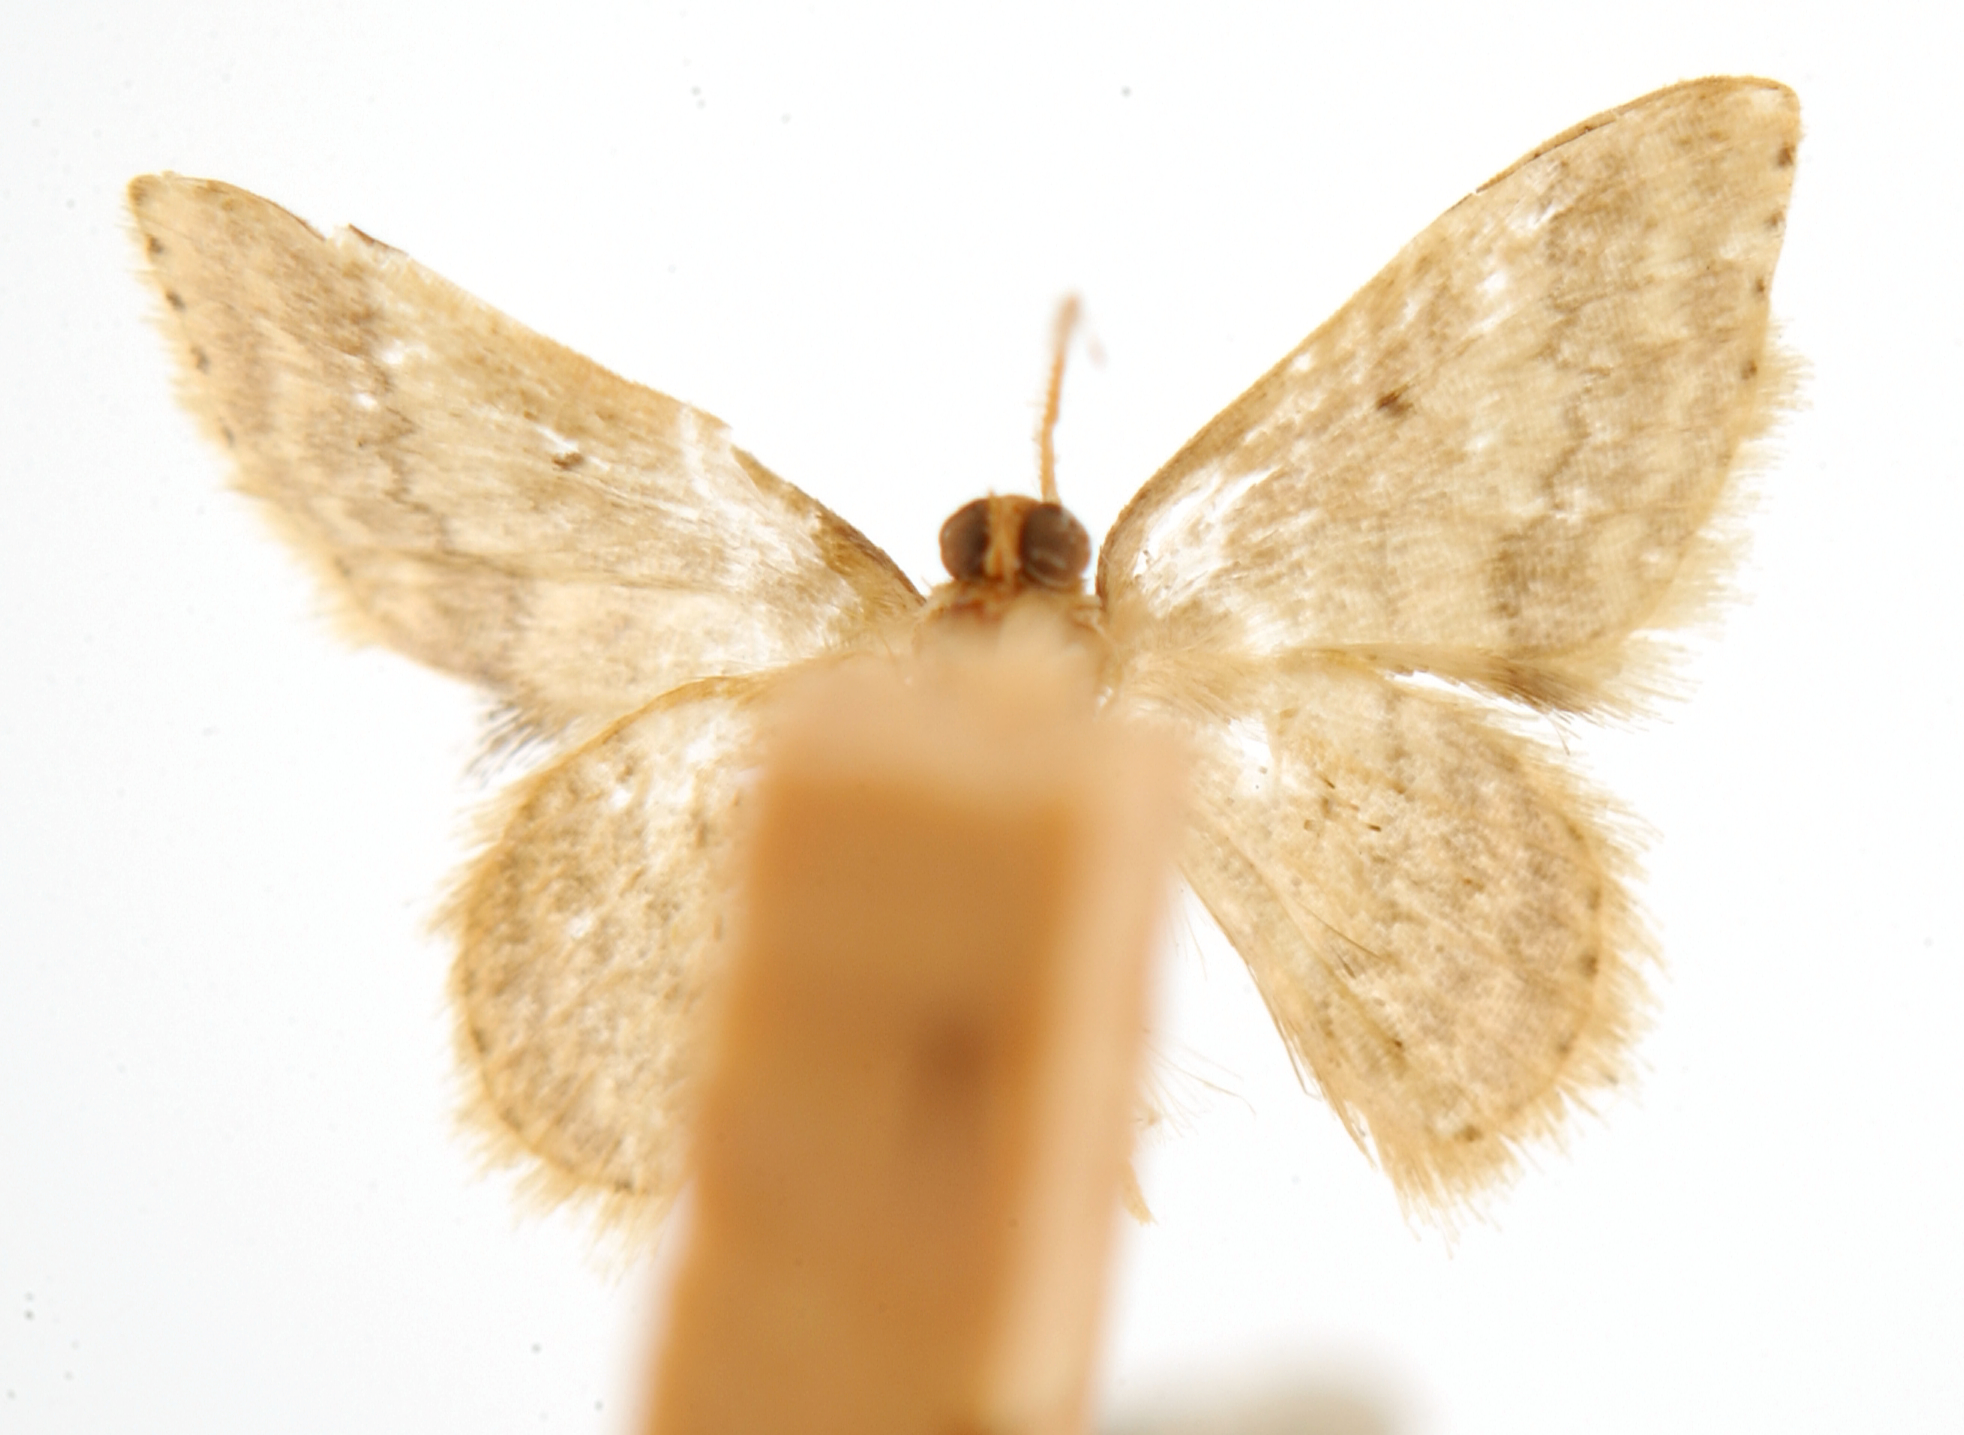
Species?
Euacidalia umbrimargo (also Ptychopoda umbrimargo)
